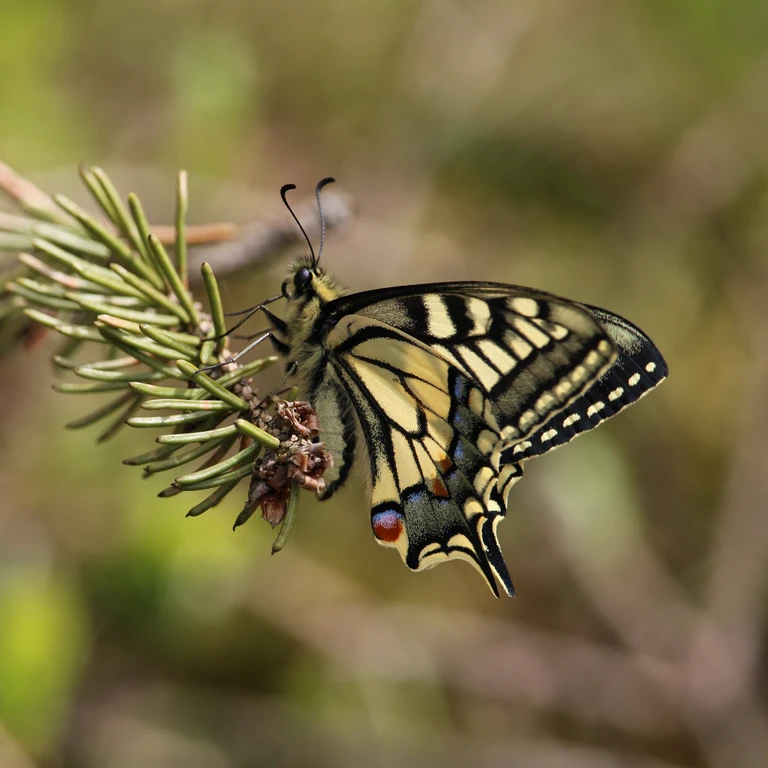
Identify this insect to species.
Papilio machaon
